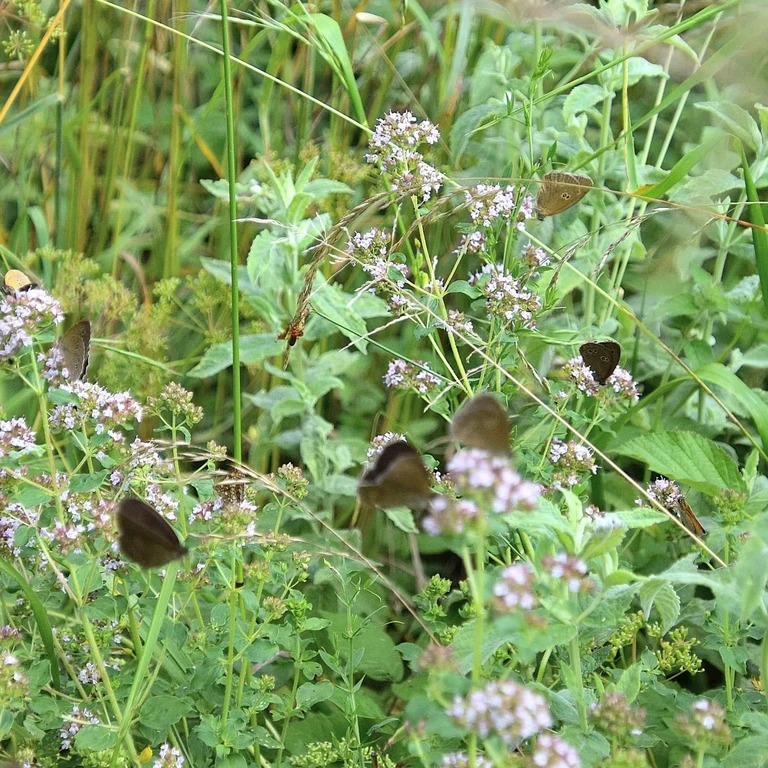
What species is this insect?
Aphantopus hyperantus
